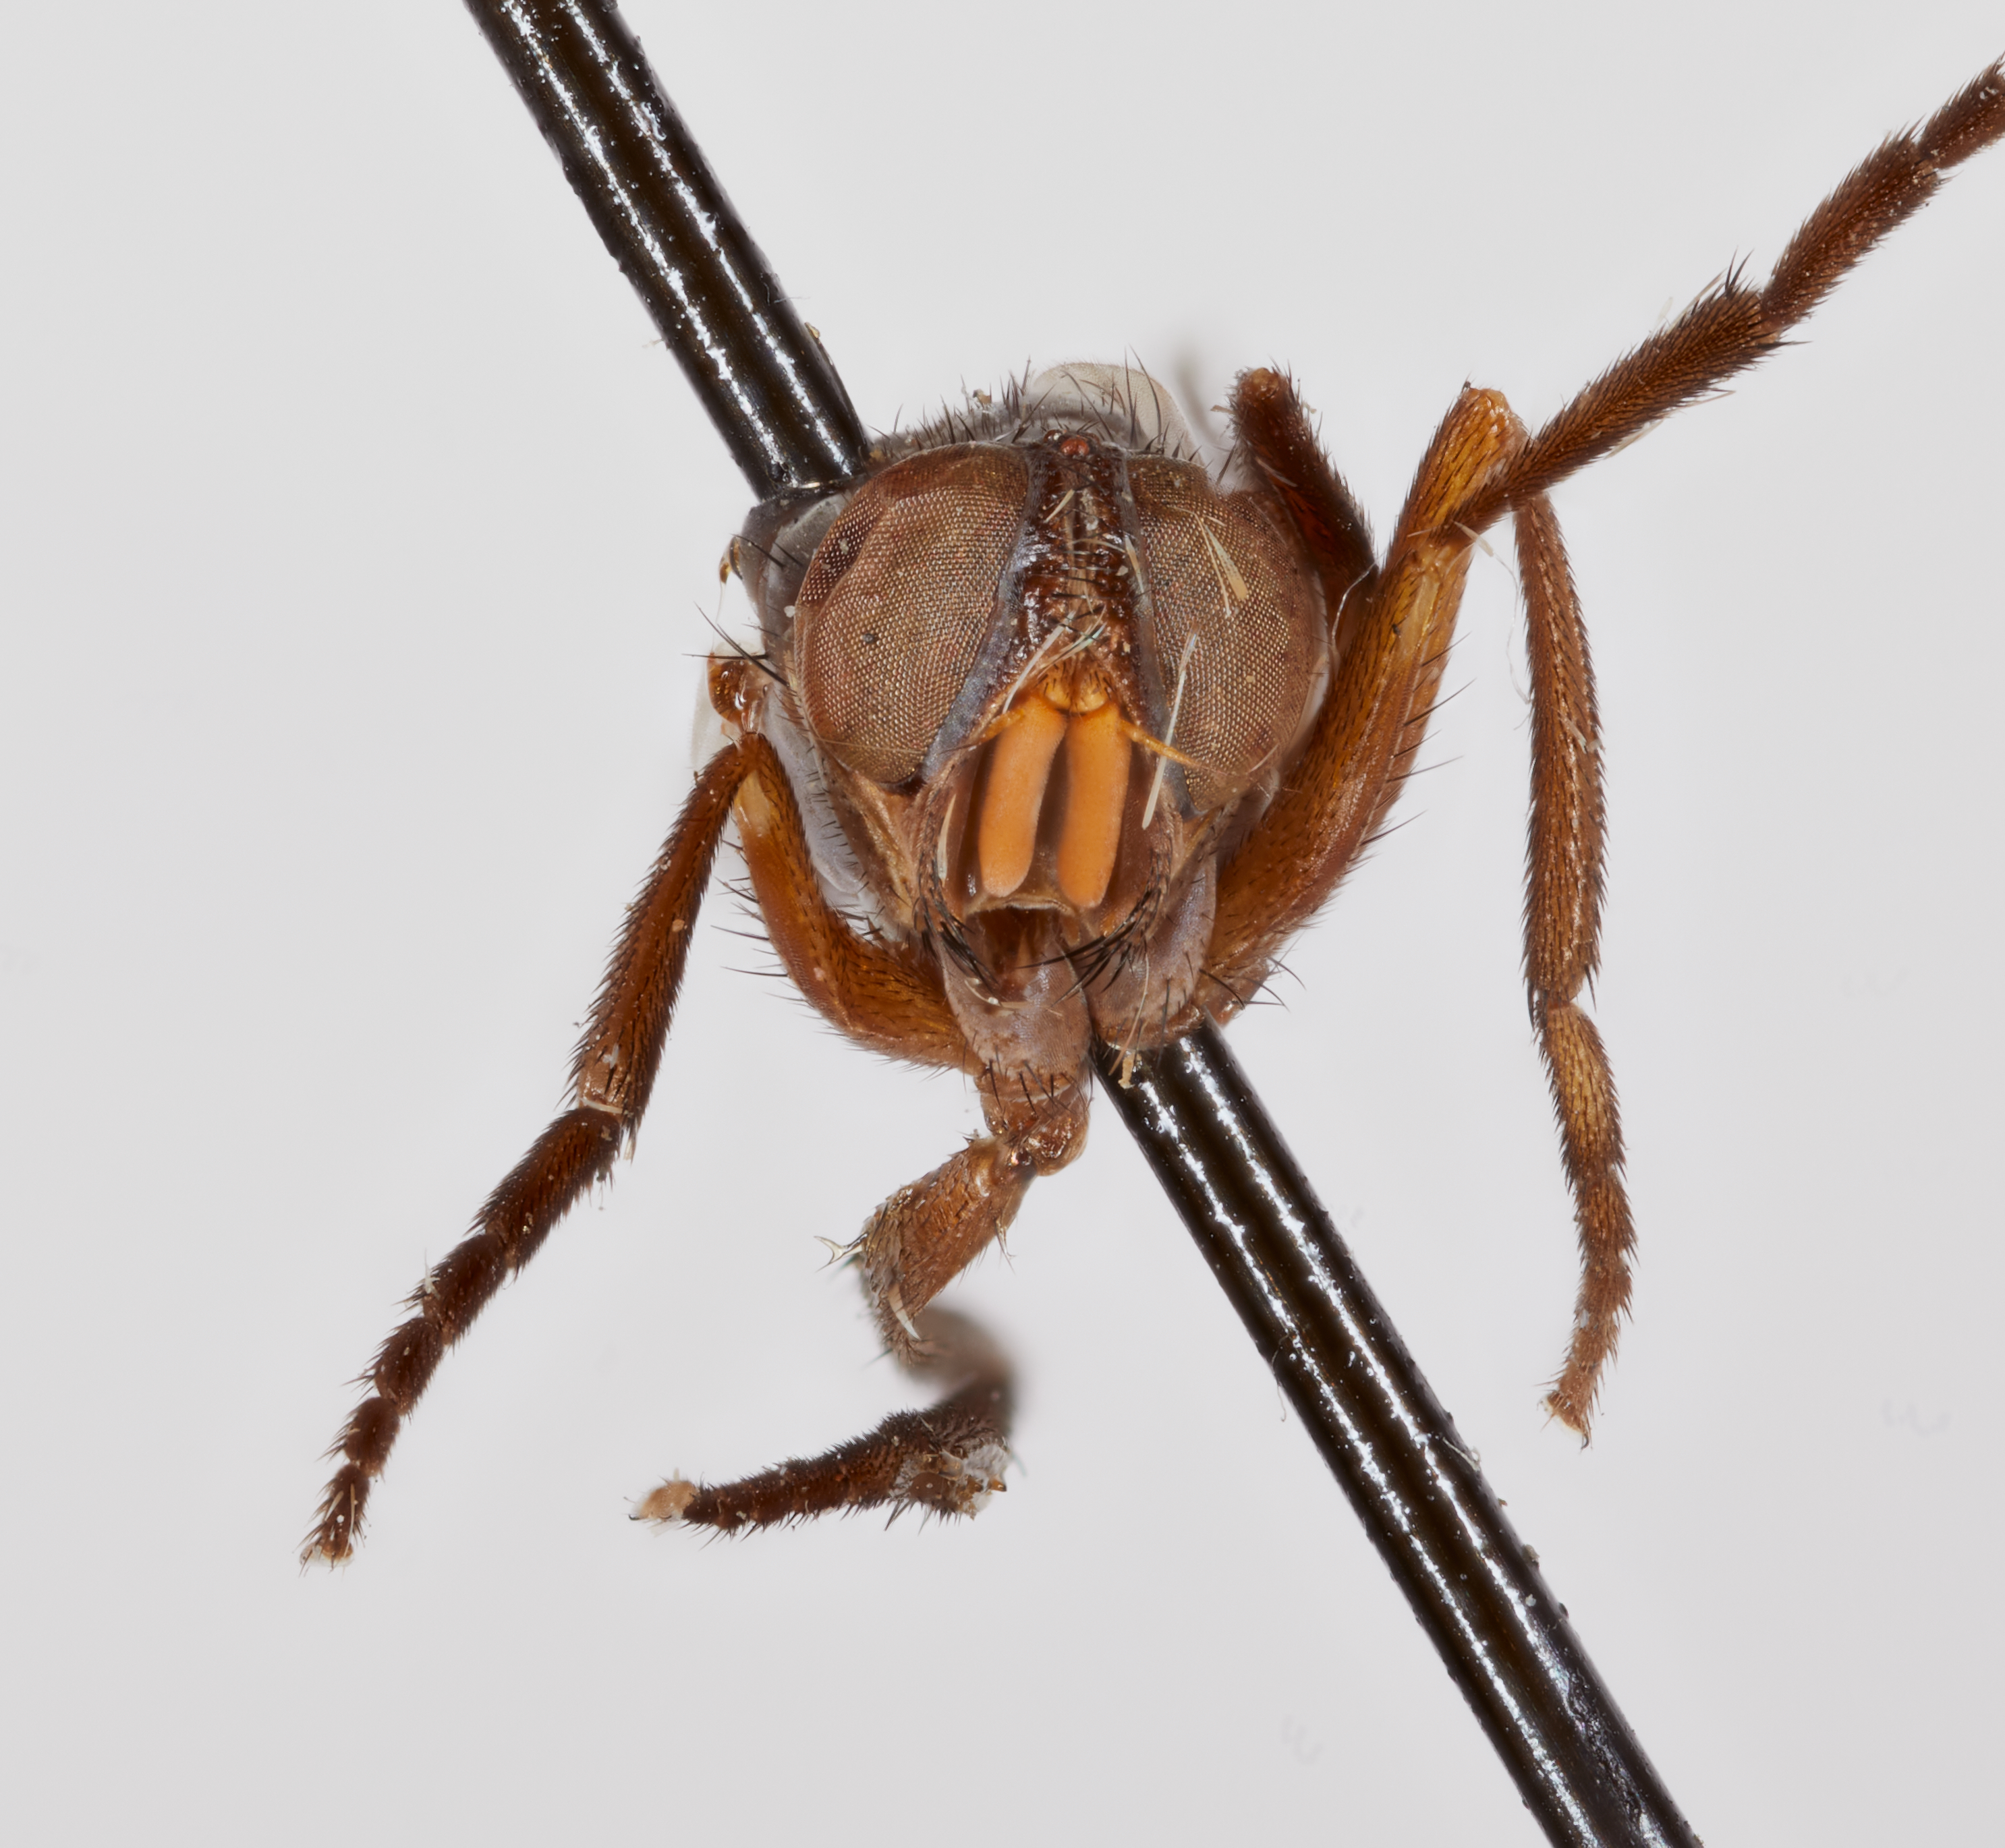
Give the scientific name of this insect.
Bezzimyia busckii
